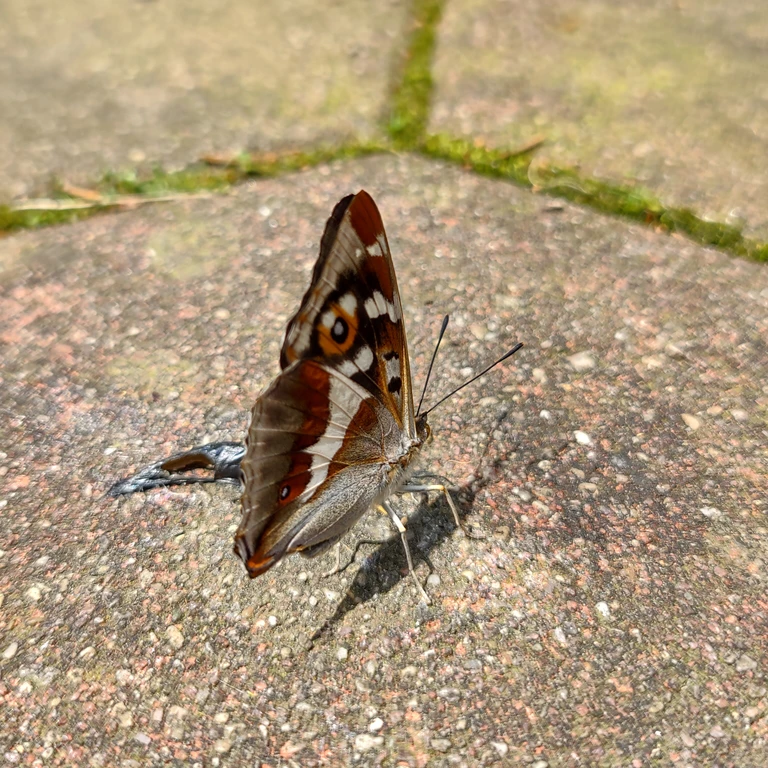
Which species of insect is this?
Apatura iris
